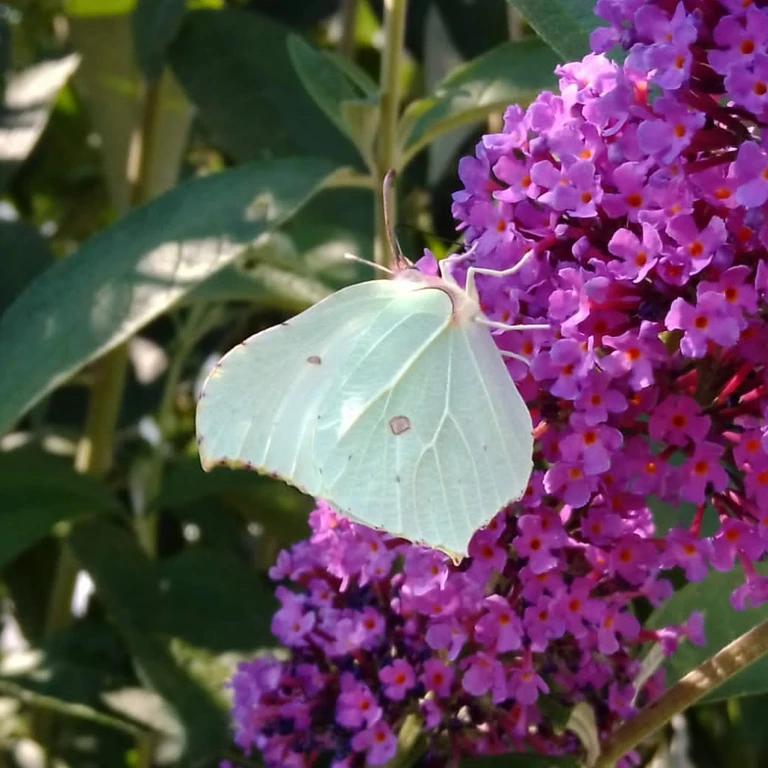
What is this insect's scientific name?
Gonepteryx rhamni
